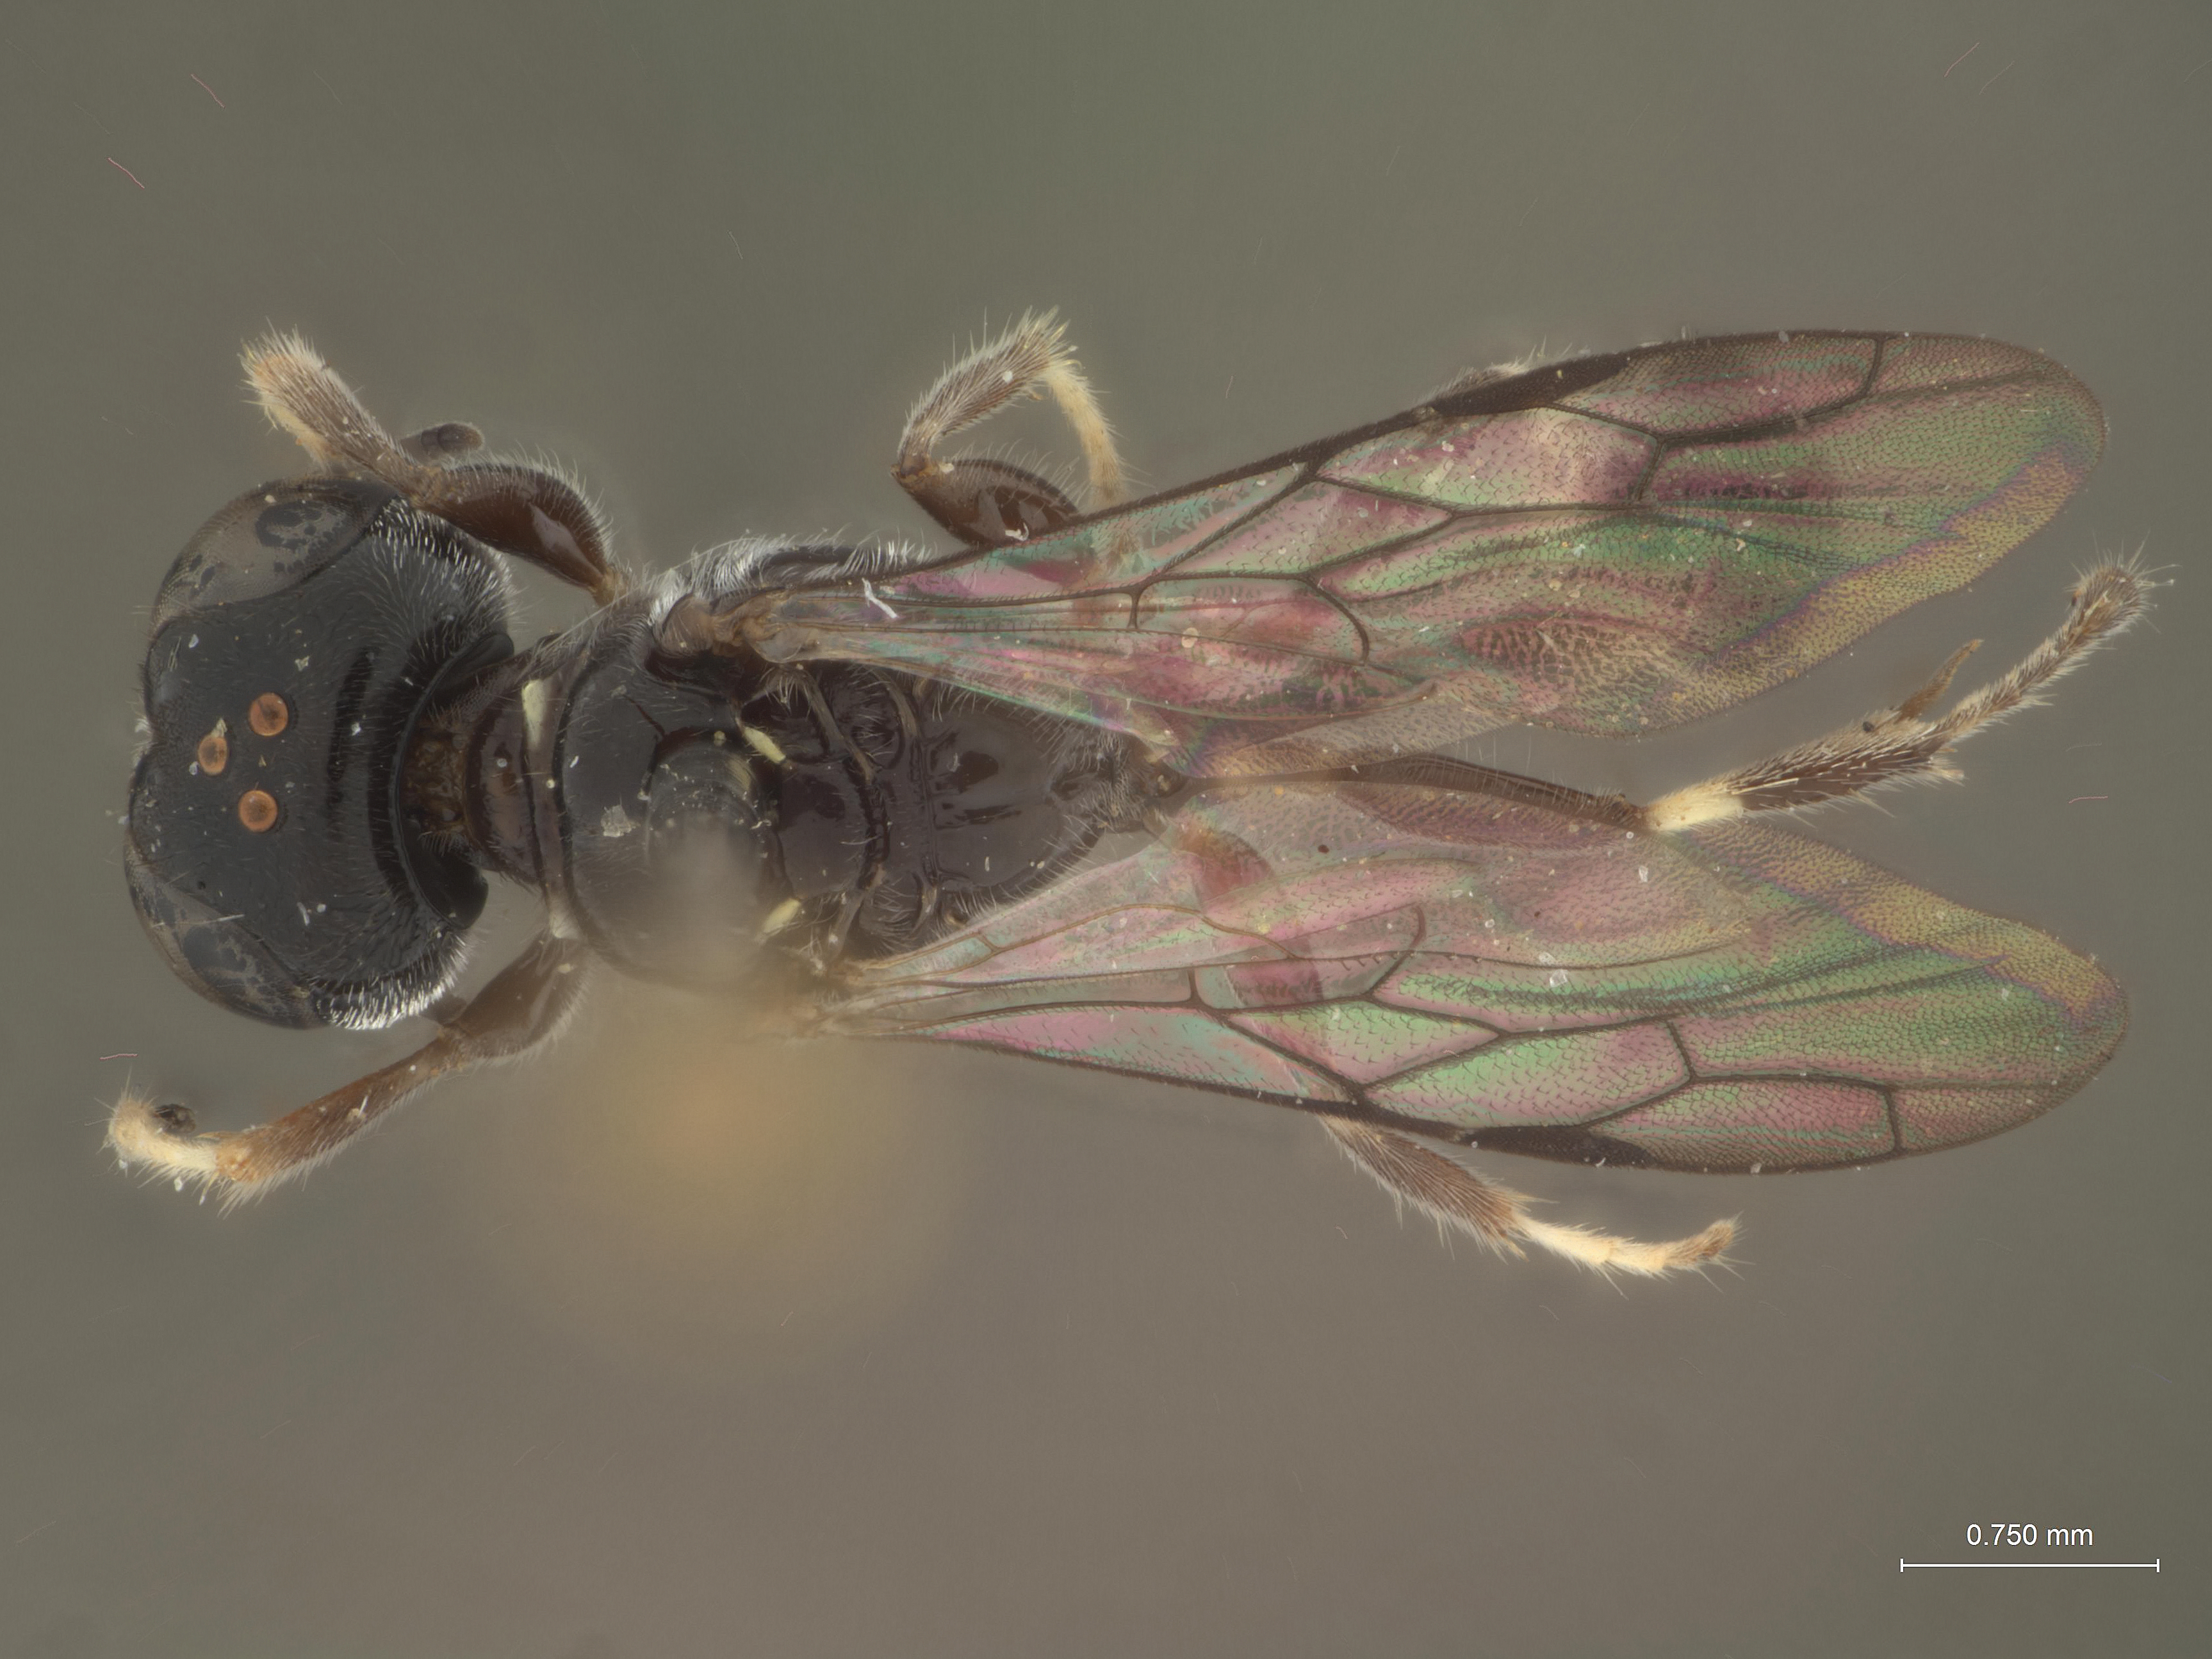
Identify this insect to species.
Eupliloides sinharajae
